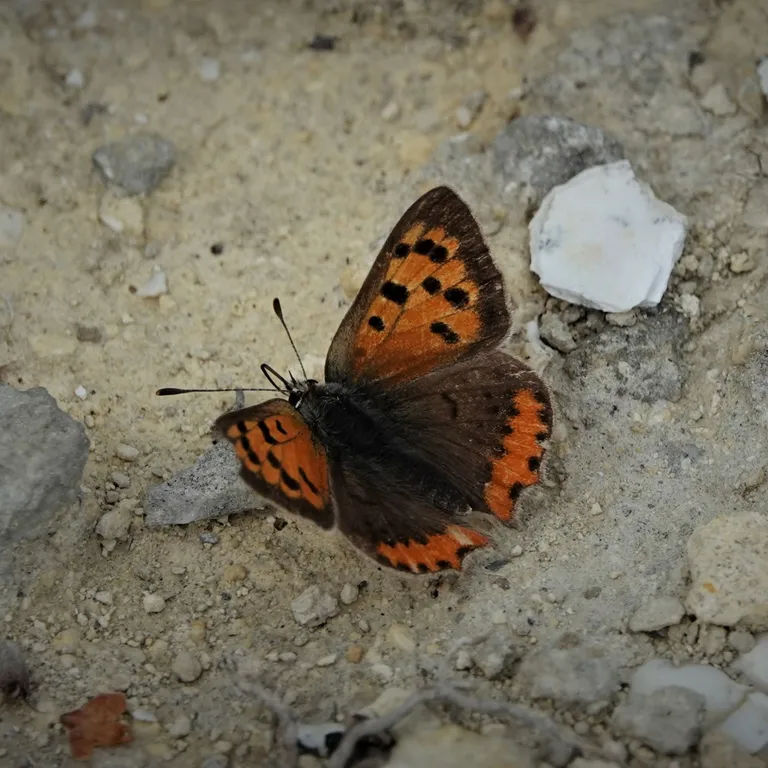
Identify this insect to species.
Lycaena phlaeas
